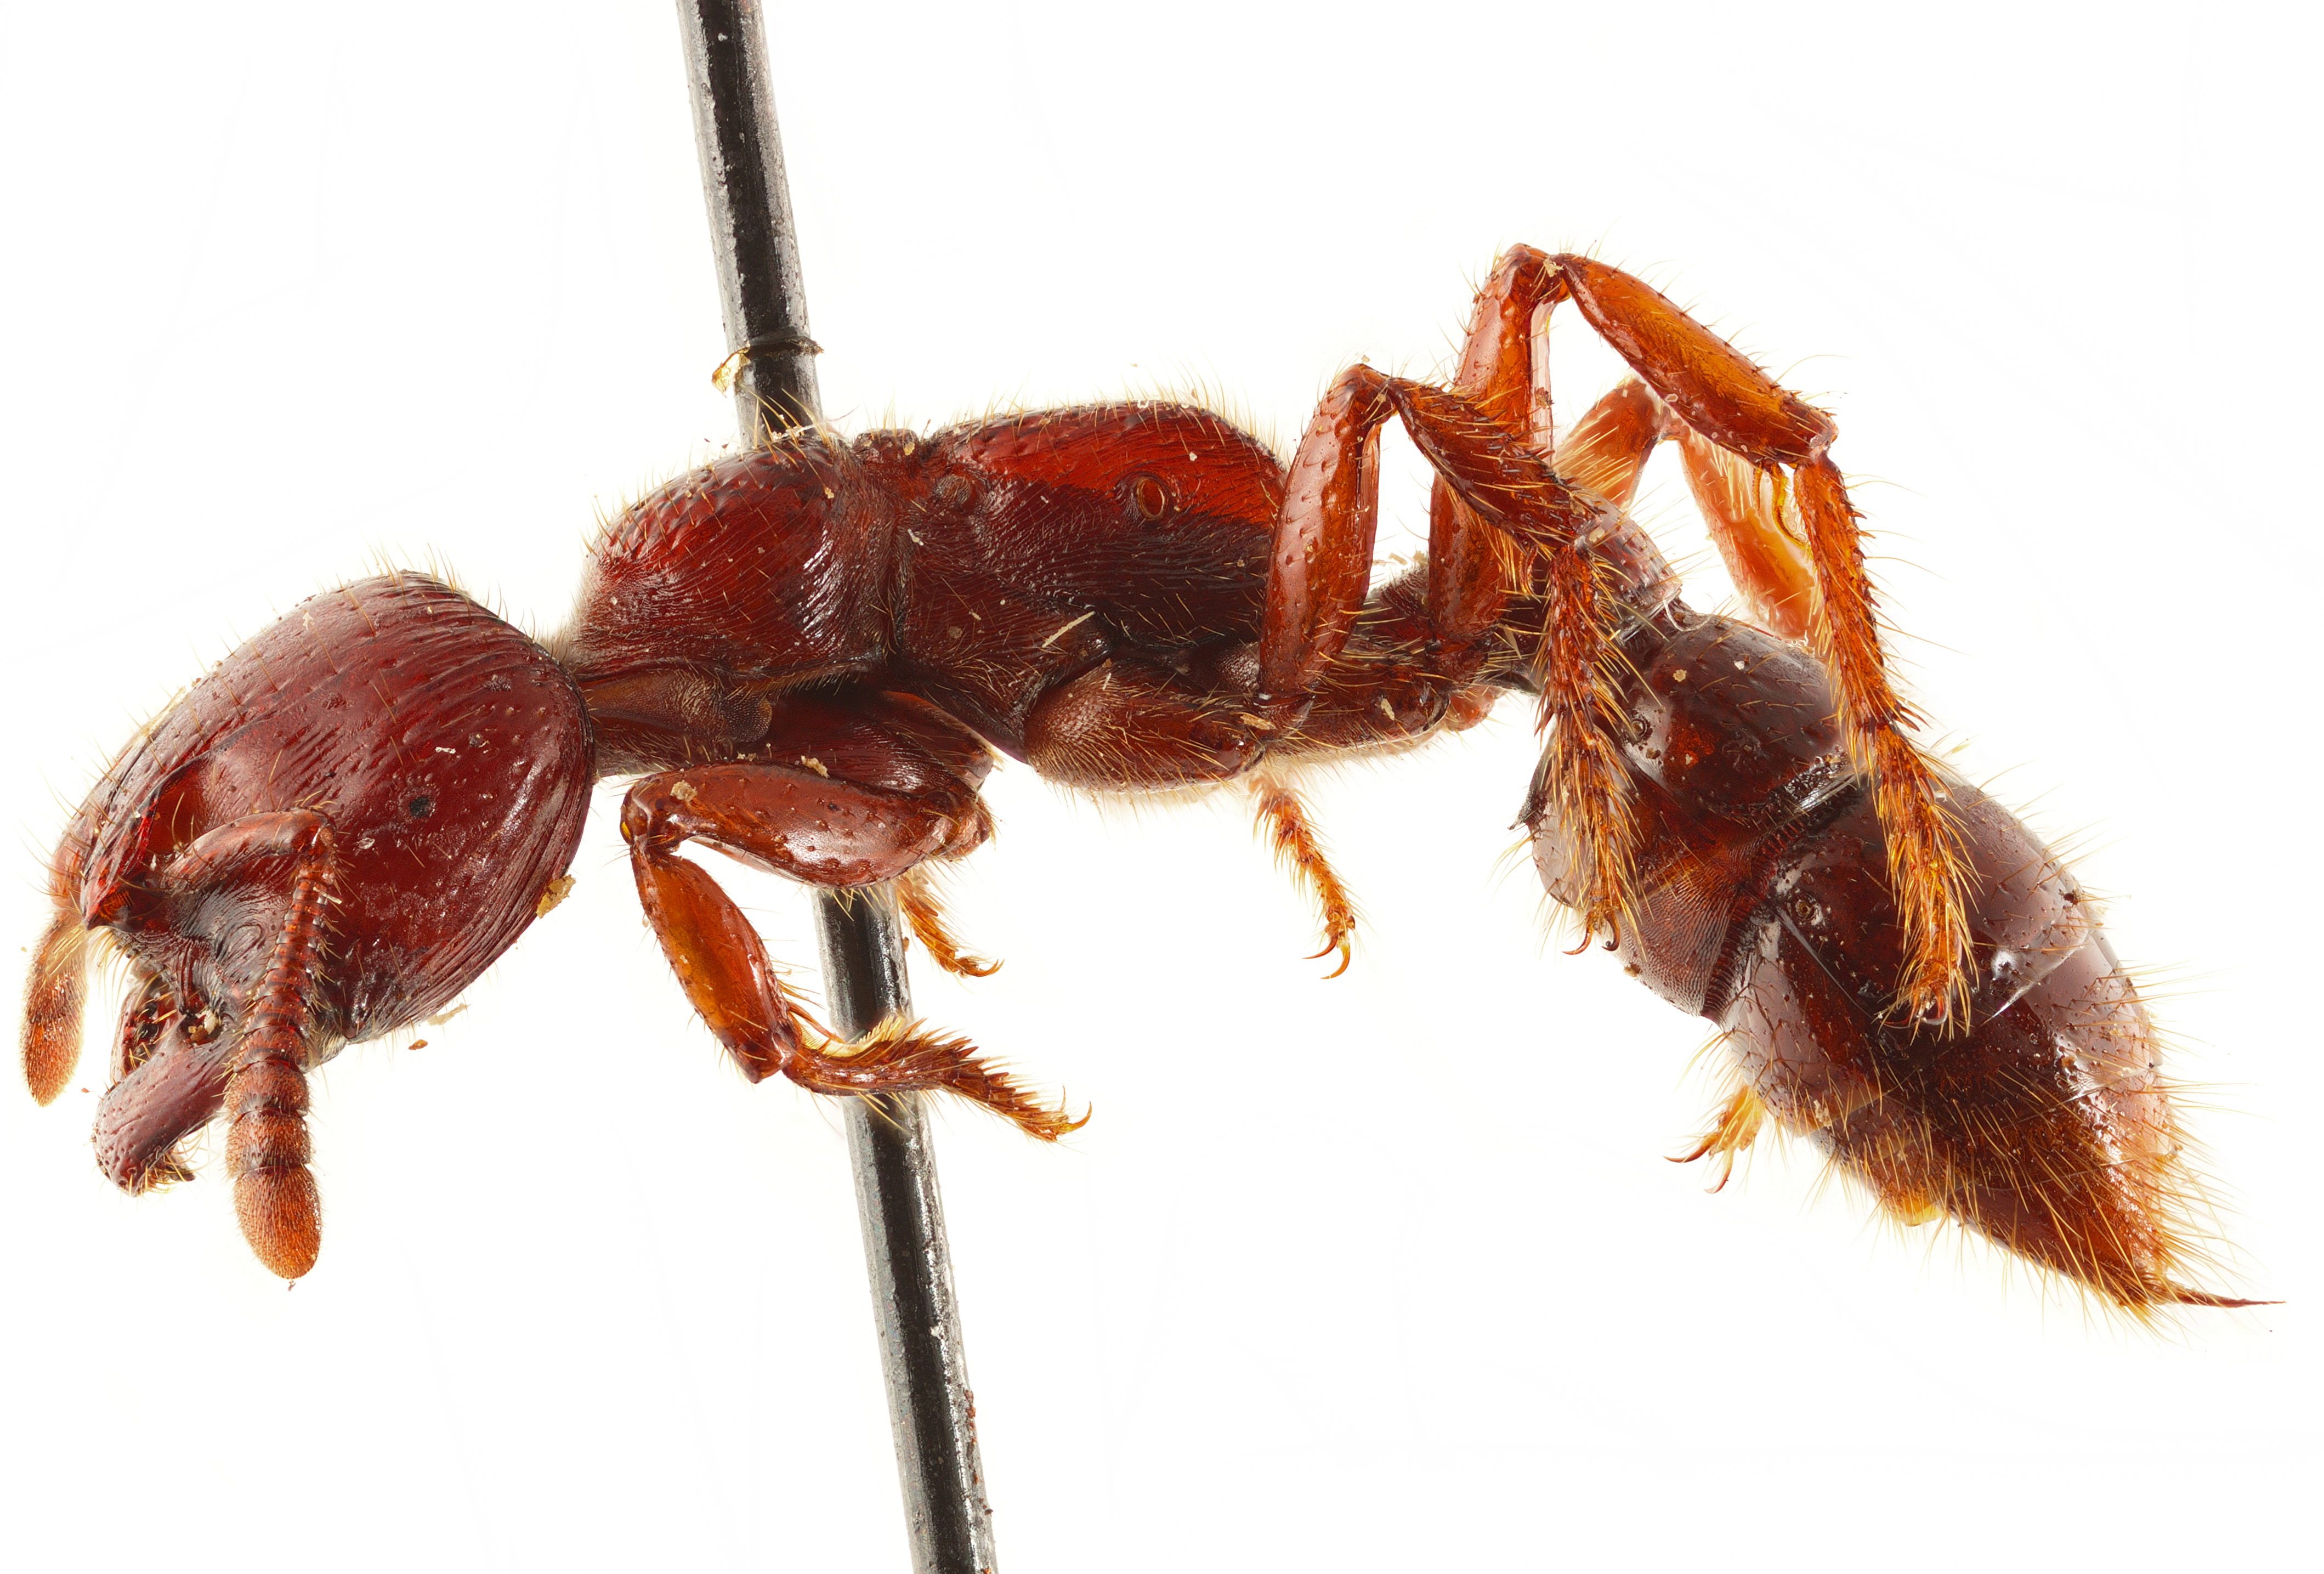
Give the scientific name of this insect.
Myopopone castanea
